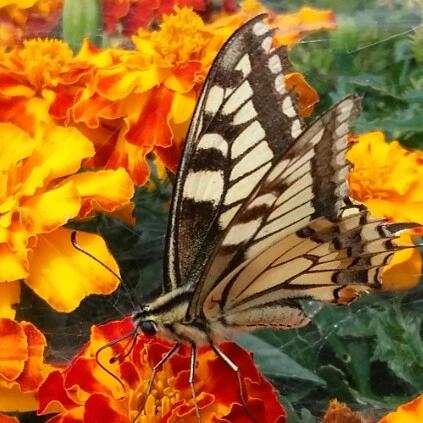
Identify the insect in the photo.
Papilio machaon
